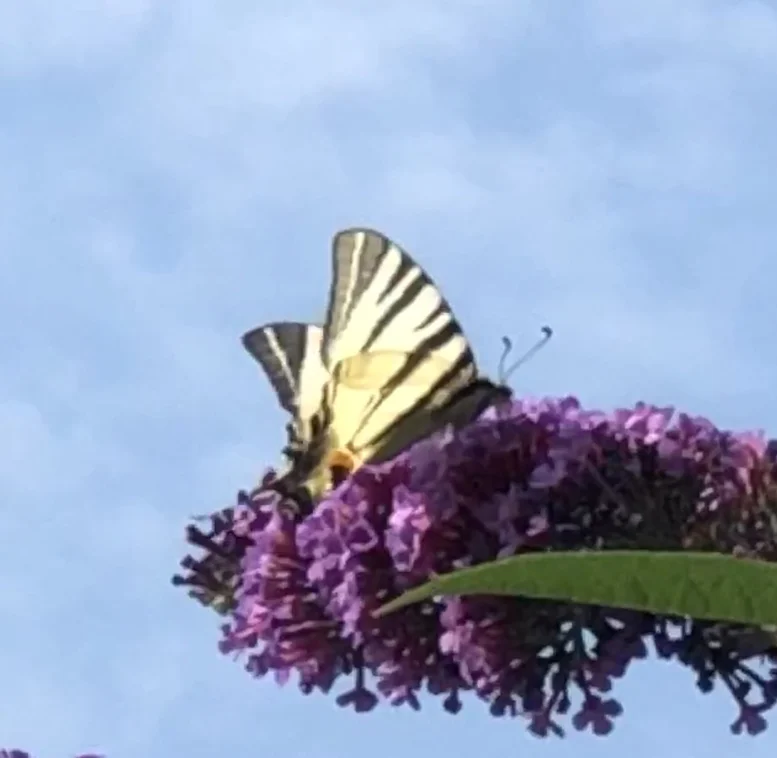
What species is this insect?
Iphiclides podalirius
